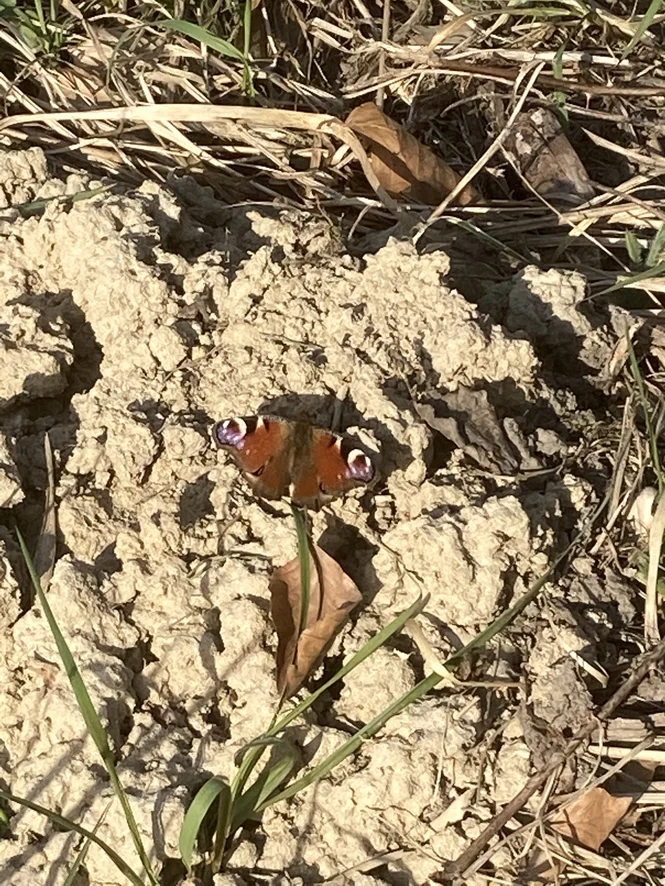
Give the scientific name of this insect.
Aglais io
